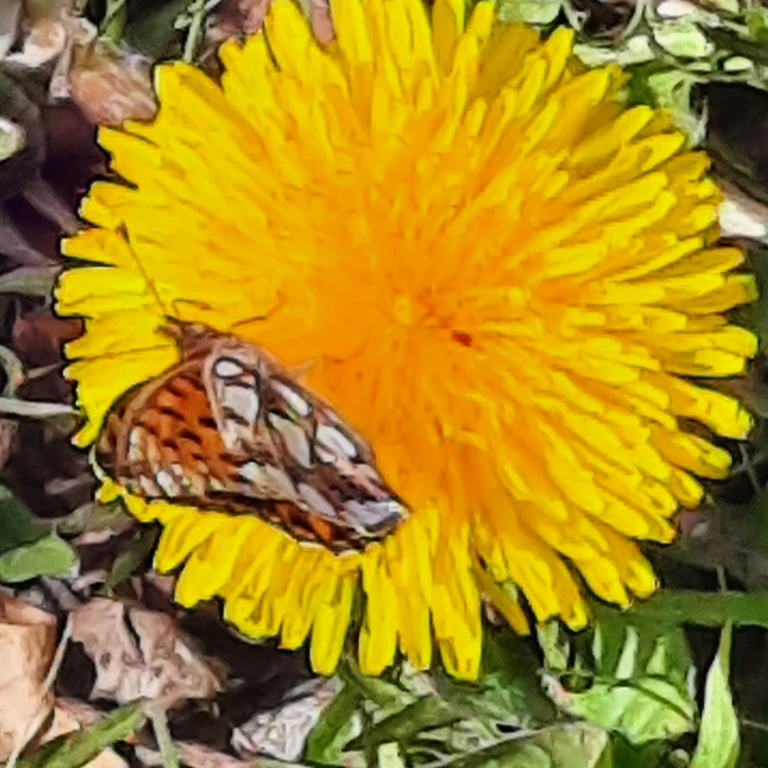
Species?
Issoria lathonia
